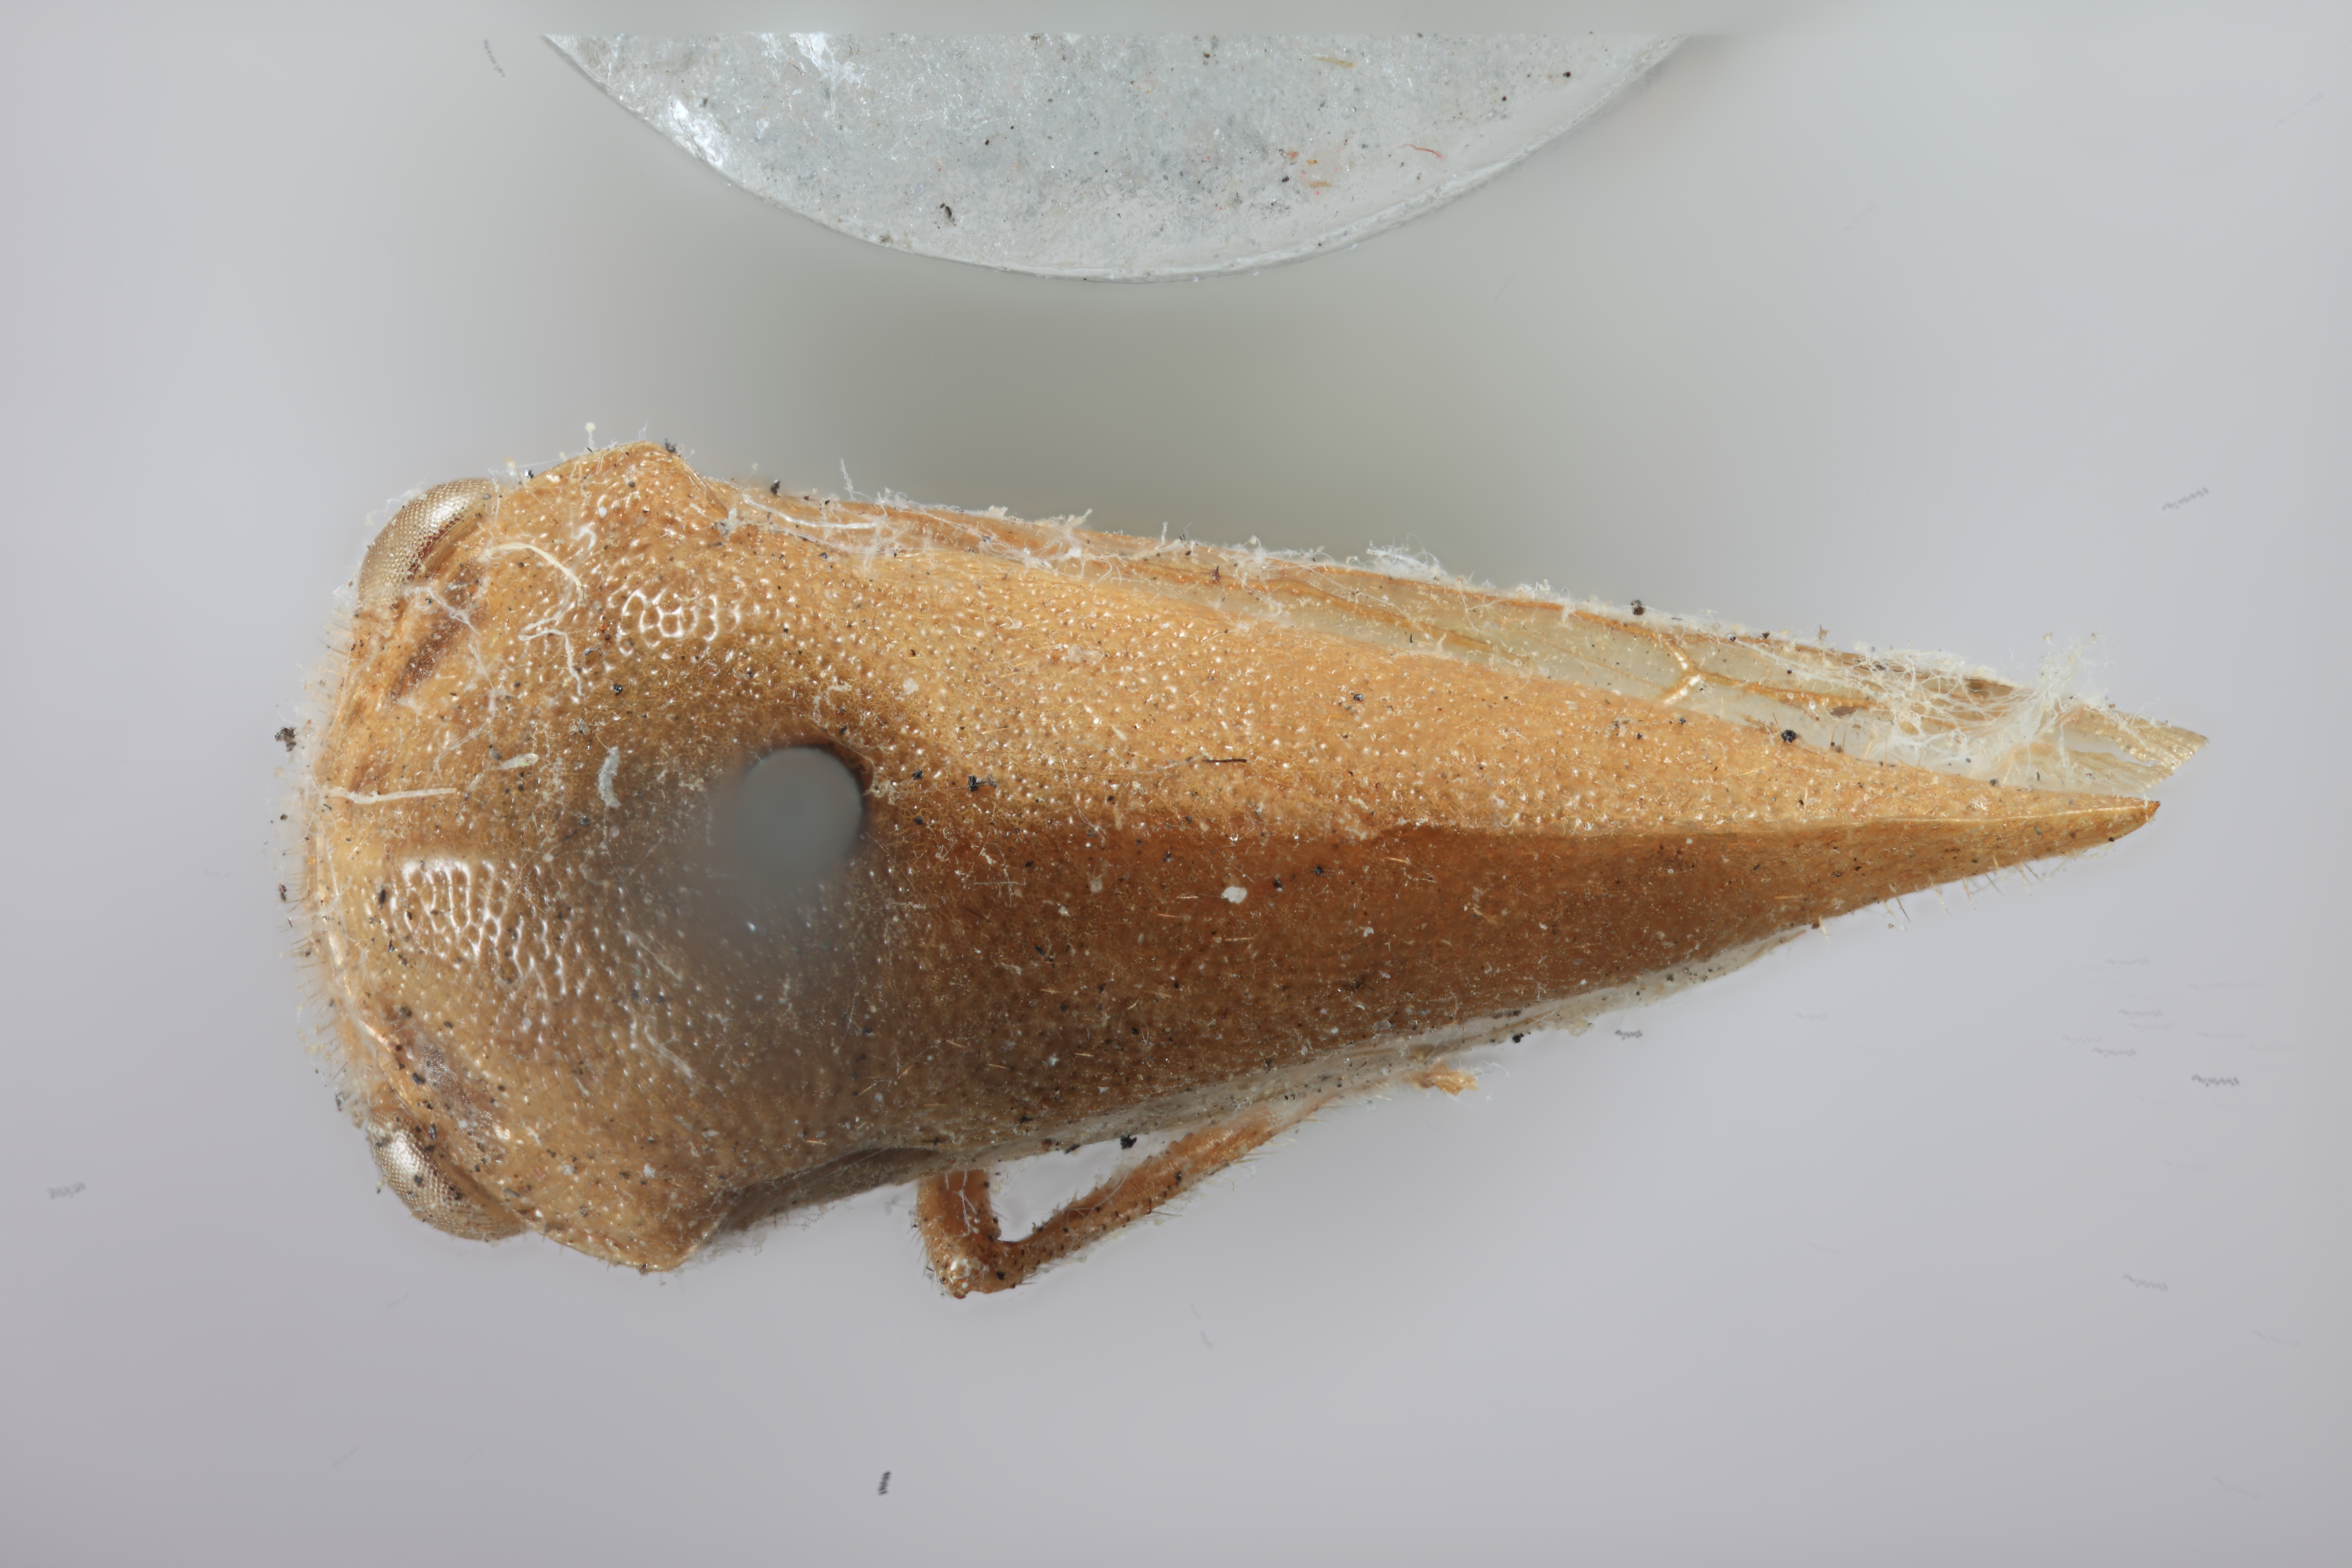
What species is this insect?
Ophiderma flava
